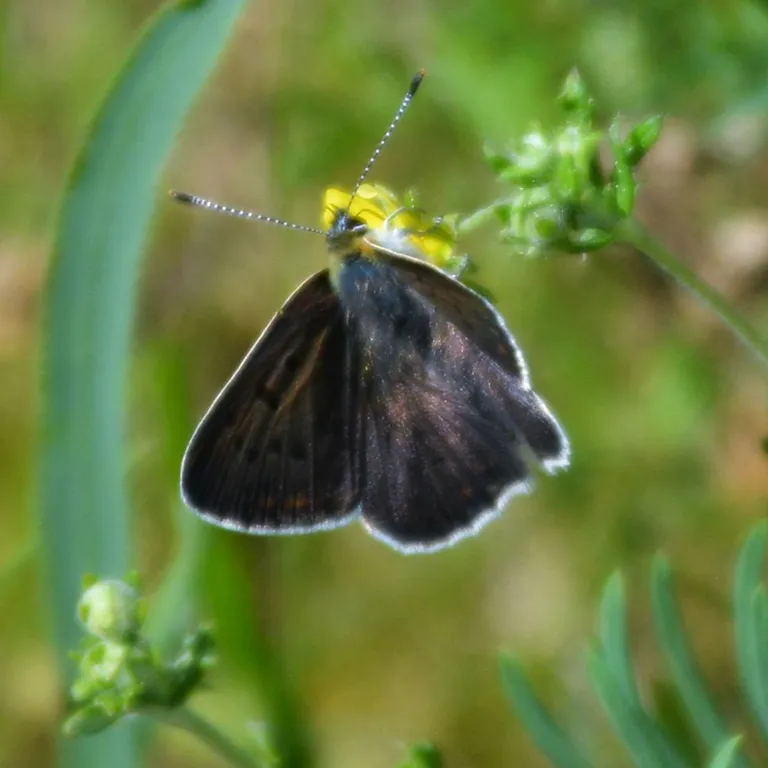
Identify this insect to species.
Lycaena tityrus (also Loweia tityrus)
